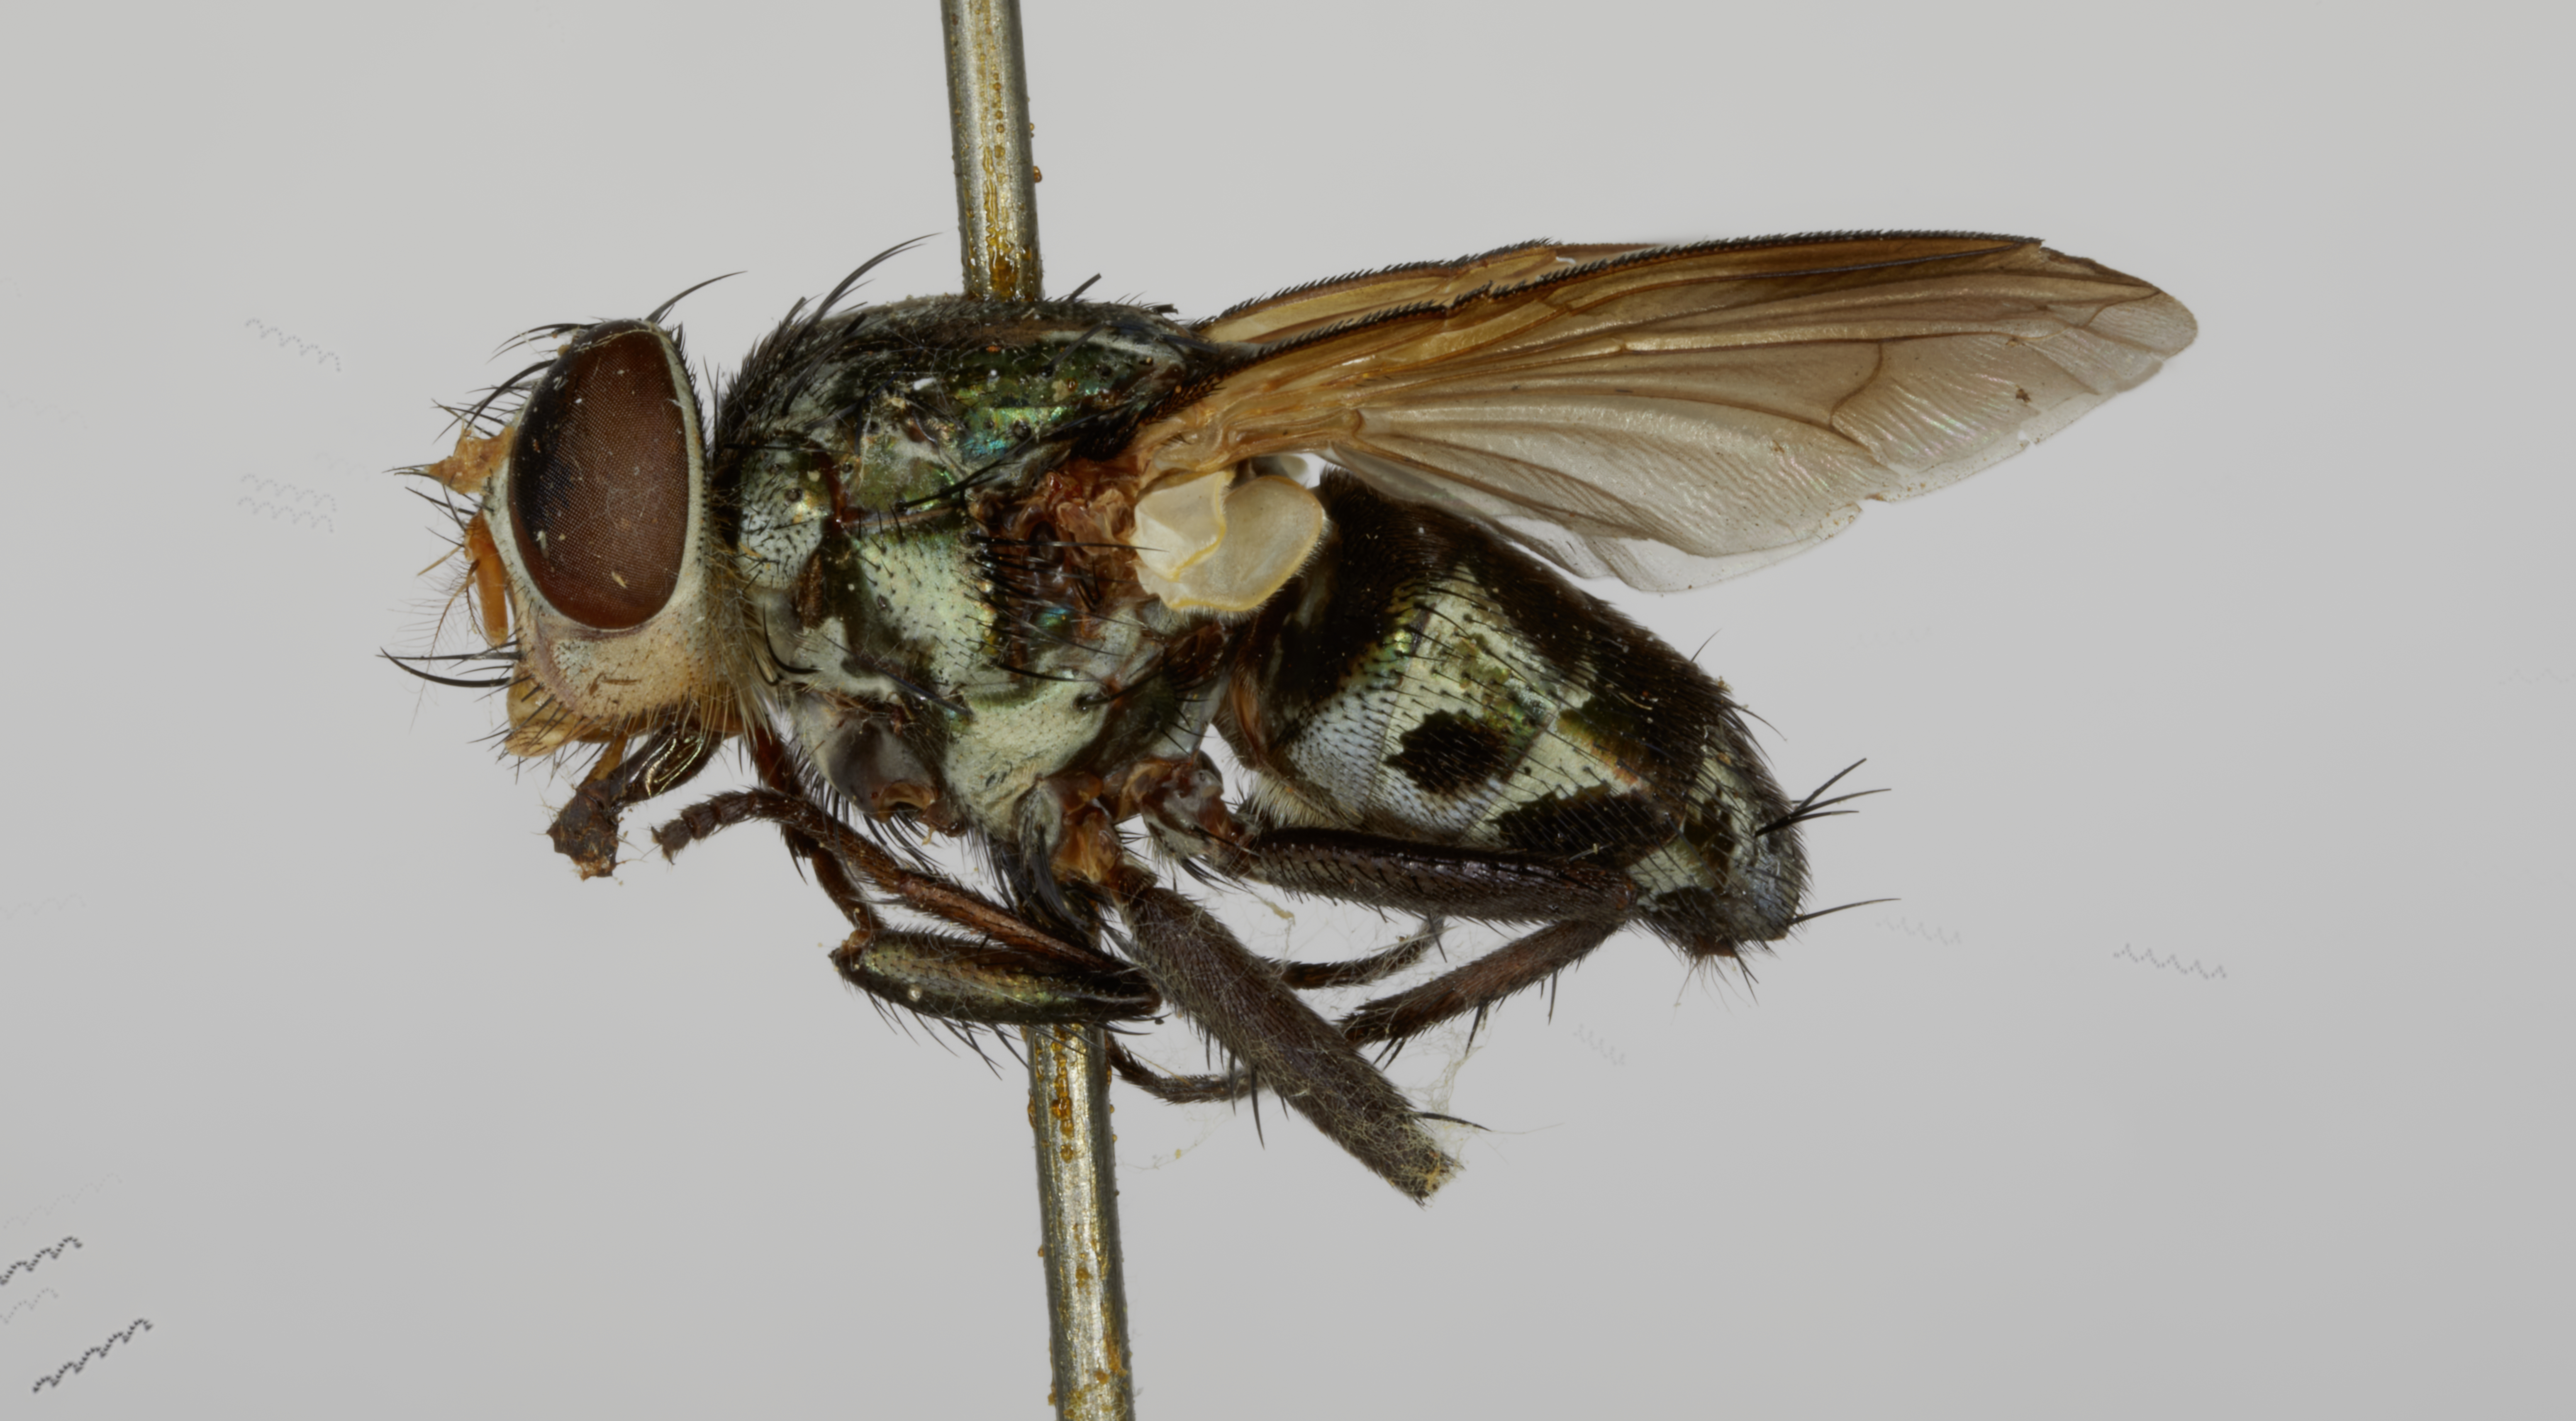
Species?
Strongyloneuropsis malayensis (also Isomyia malayensis)
